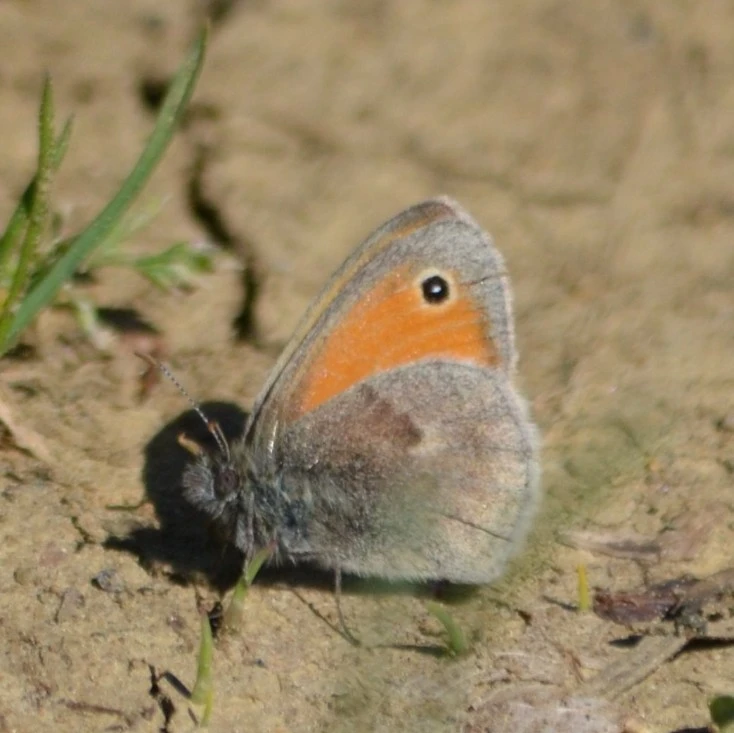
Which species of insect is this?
Coenonympha pamphilus
